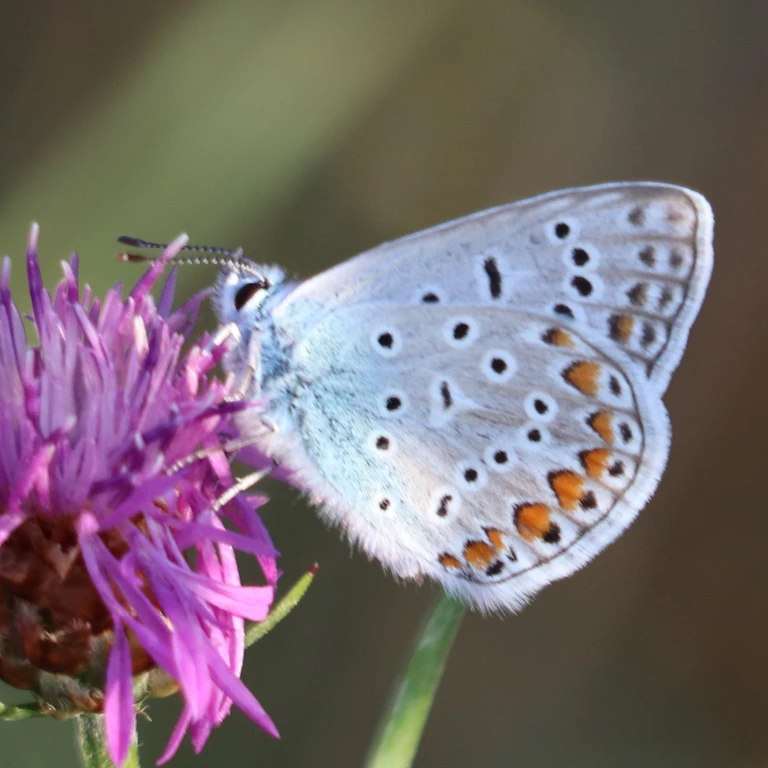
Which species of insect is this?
Polyommatus icarus
